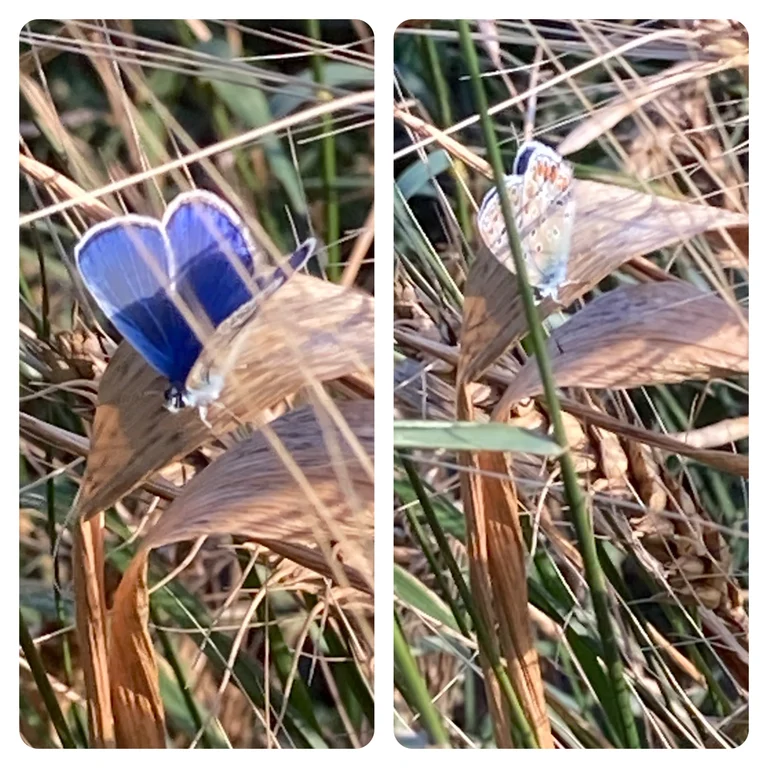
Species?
Polyommatus icarus
